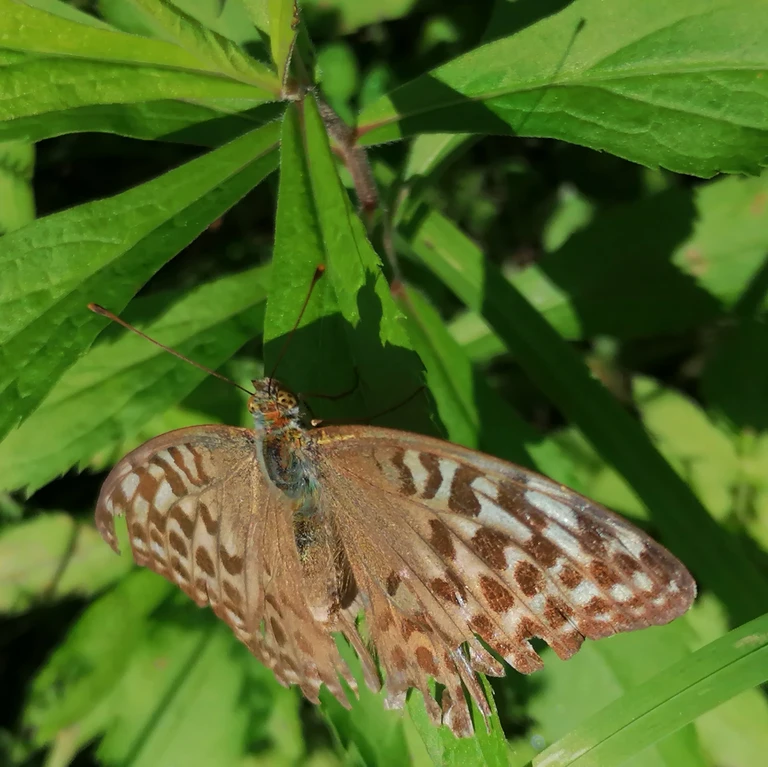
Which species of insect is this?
Argynnis paphia
